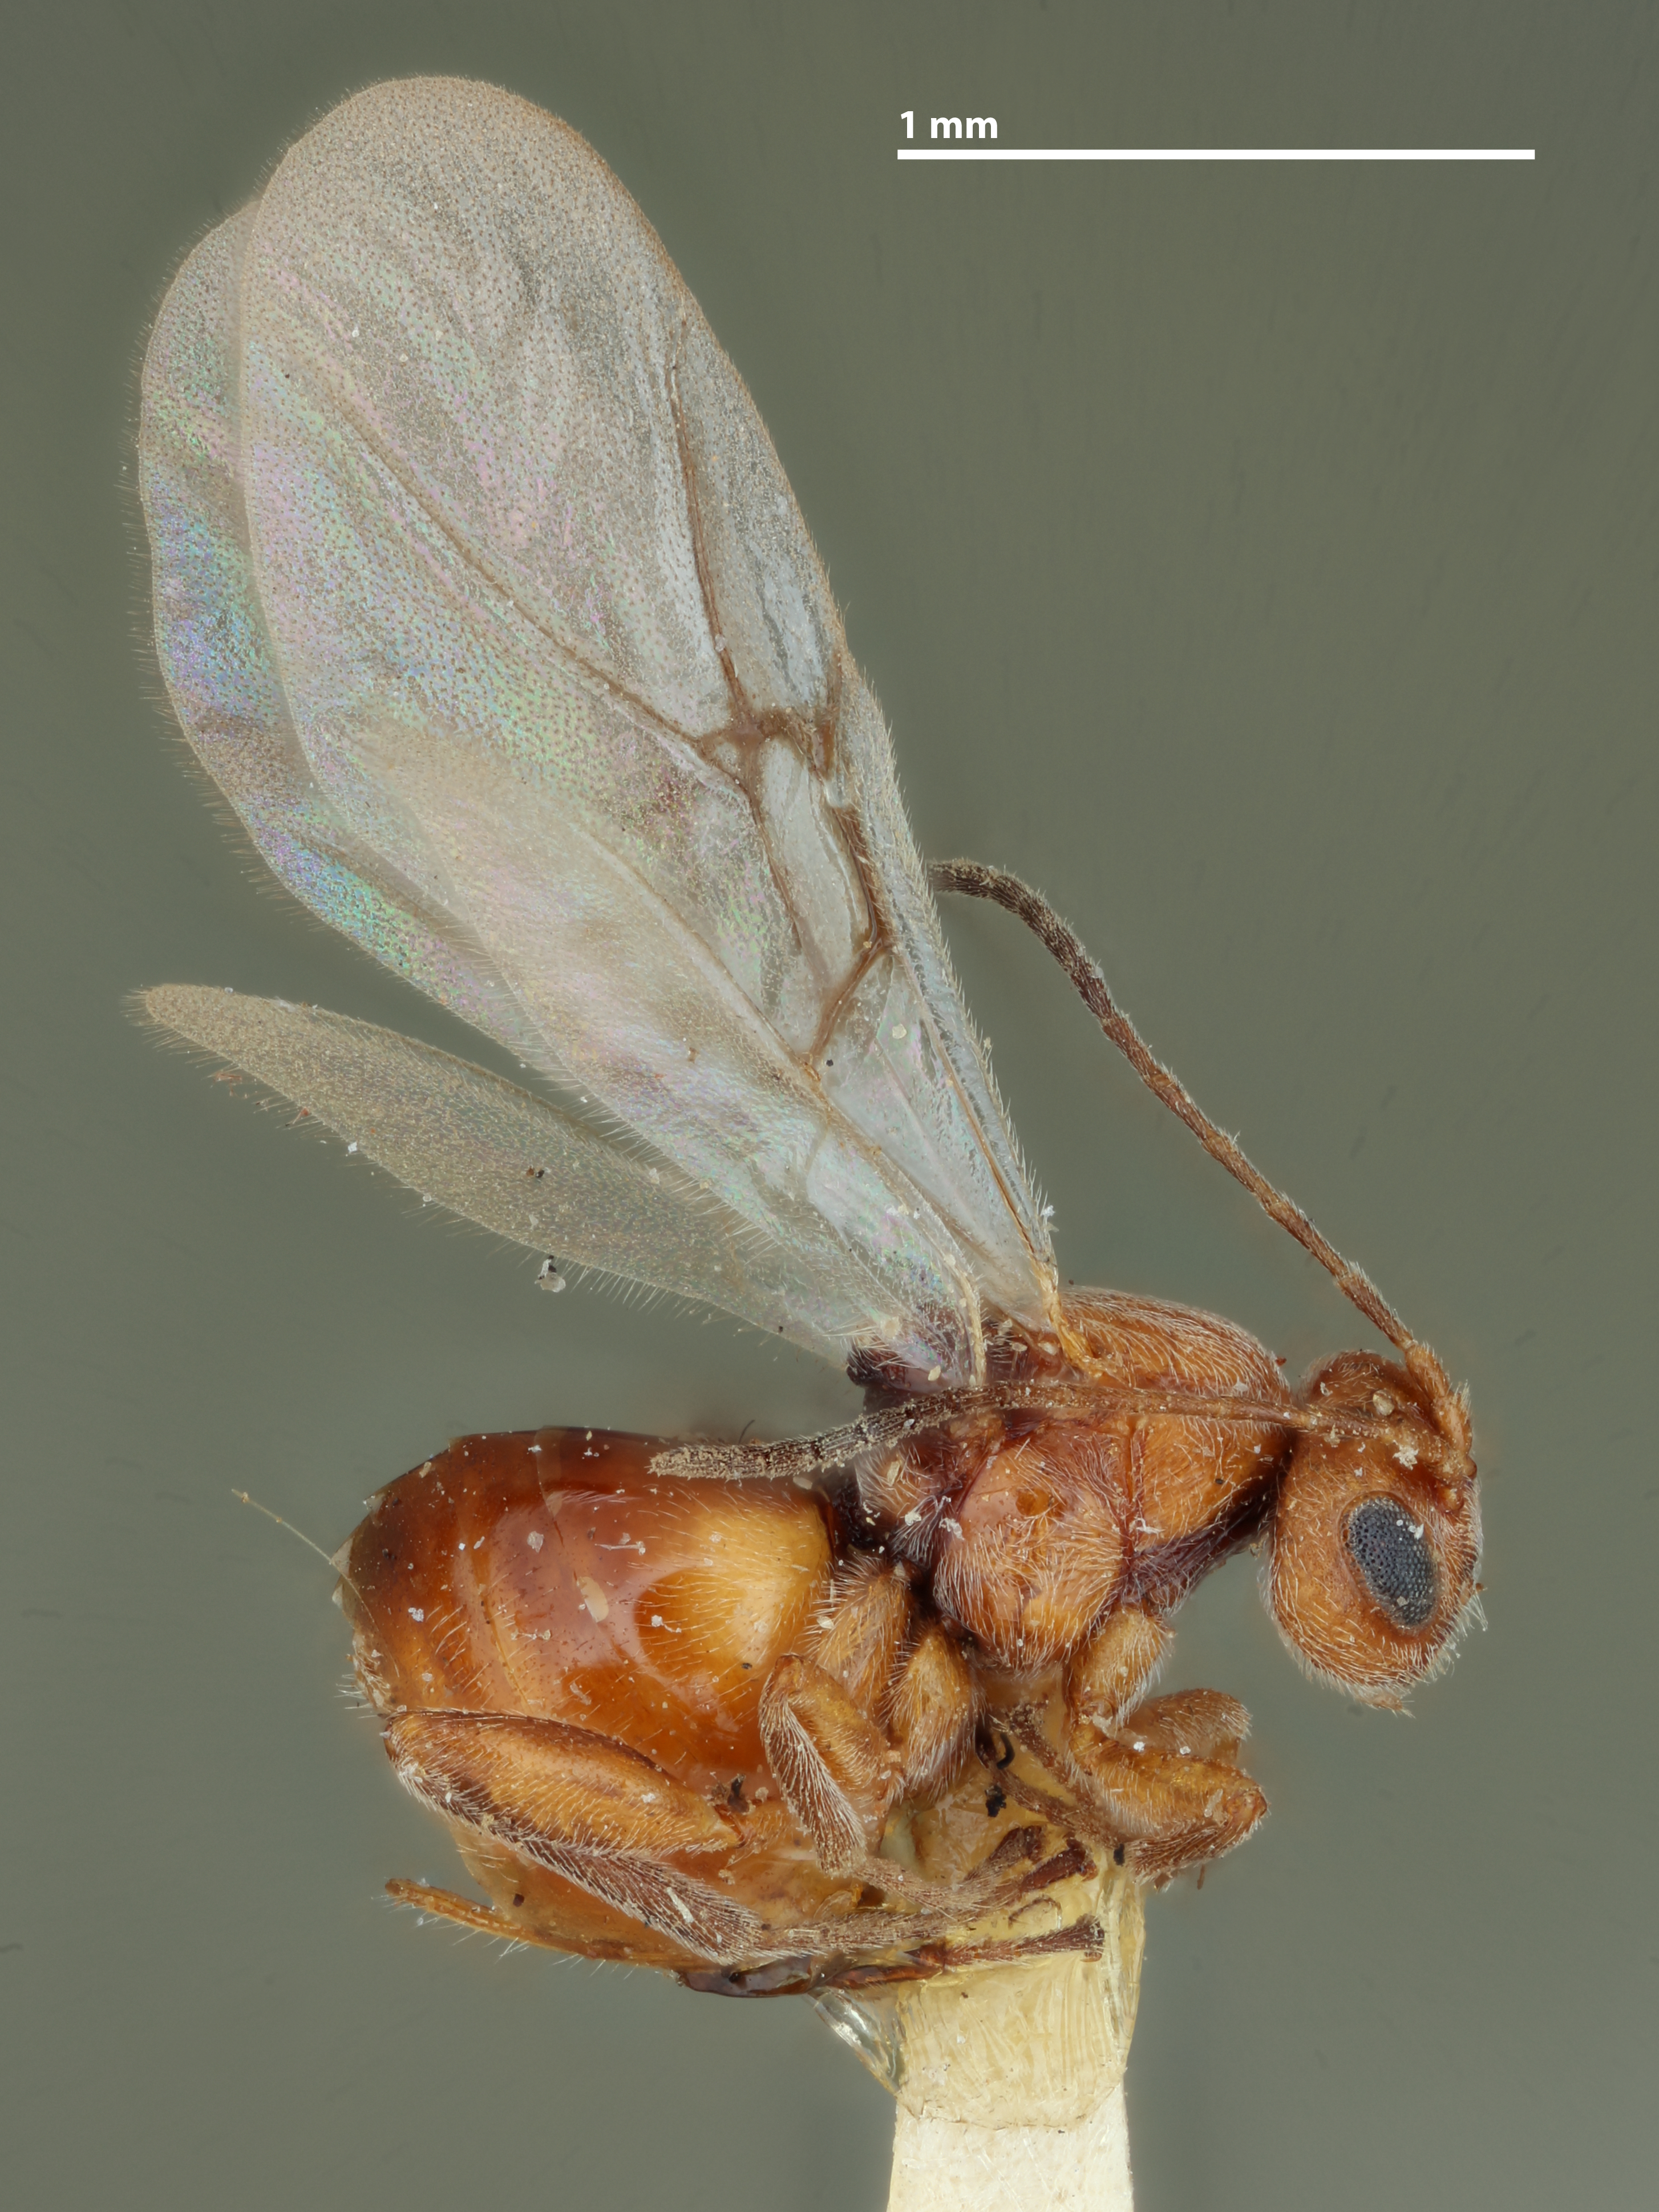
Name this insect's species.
Cynips chrysolepidicola
